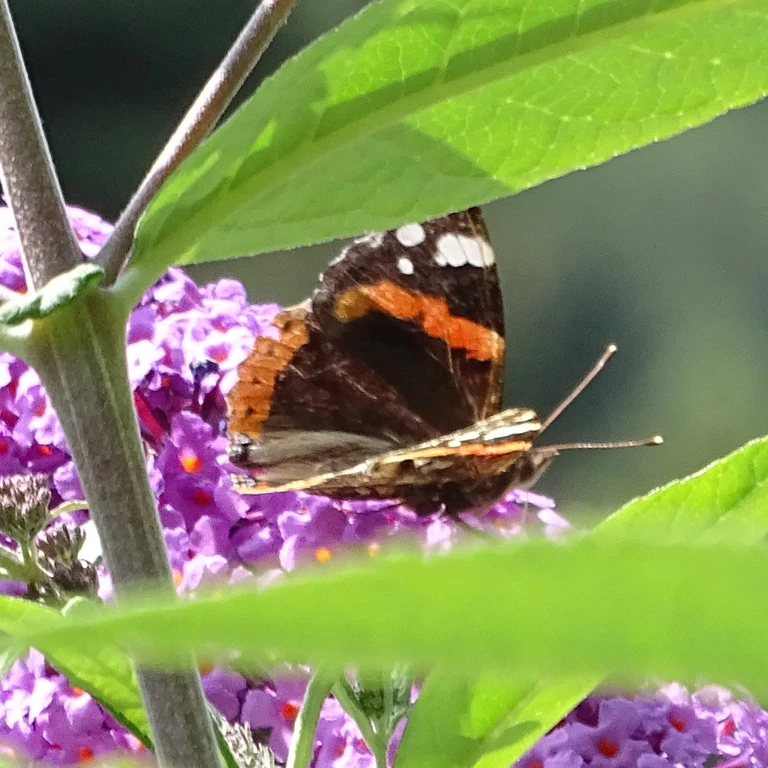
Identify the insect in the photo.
Vanessa atalanta
